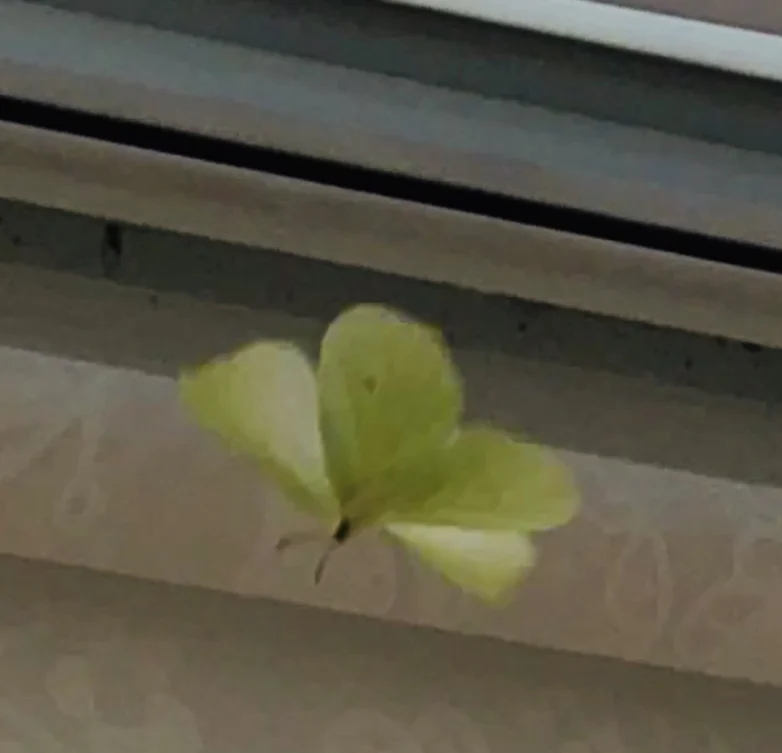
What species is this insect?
Gonepteryx rhamni
